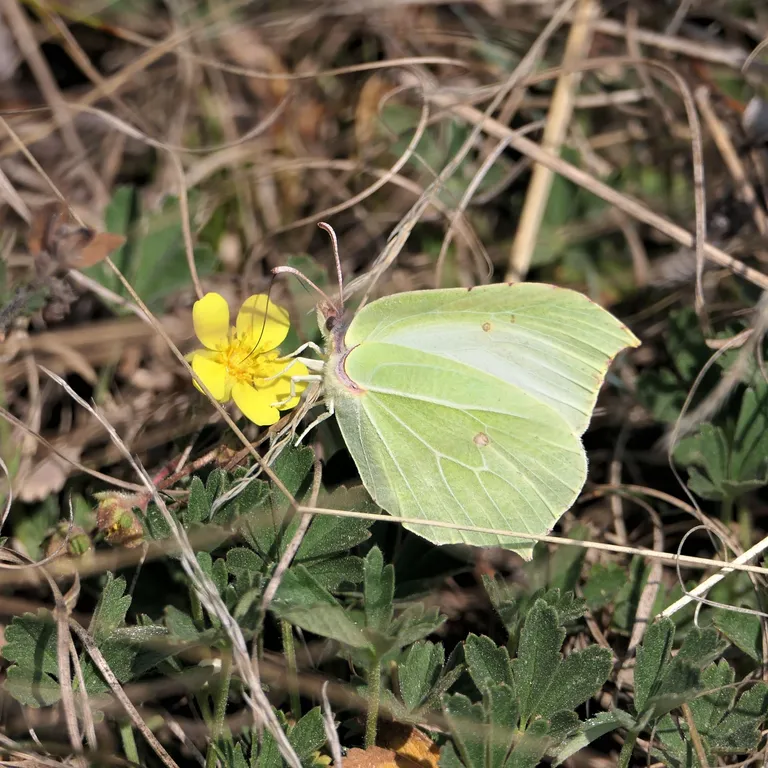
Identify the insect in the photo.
Gonepteryx rhamni
